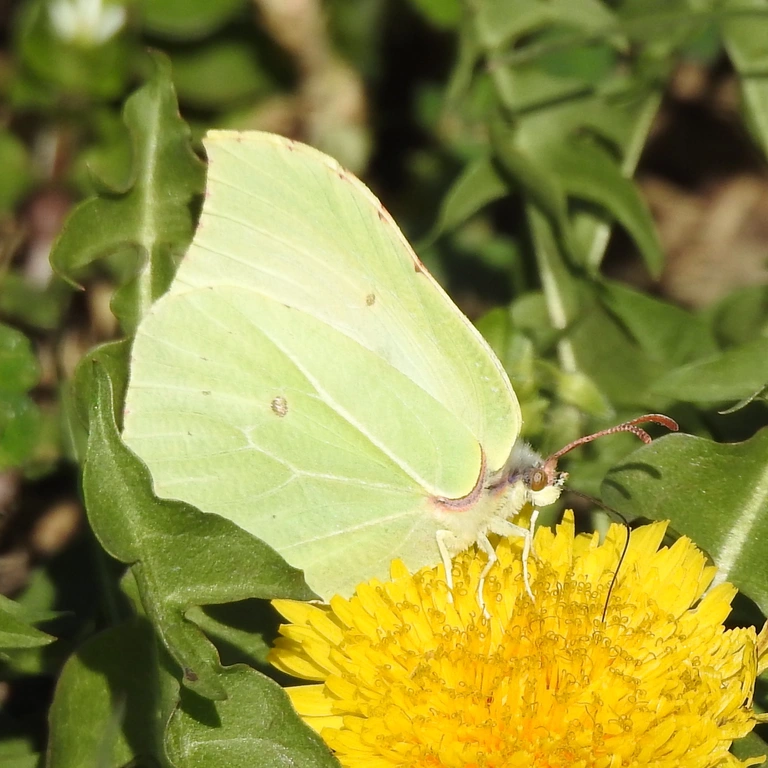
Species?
Gonepteryx rhamni
